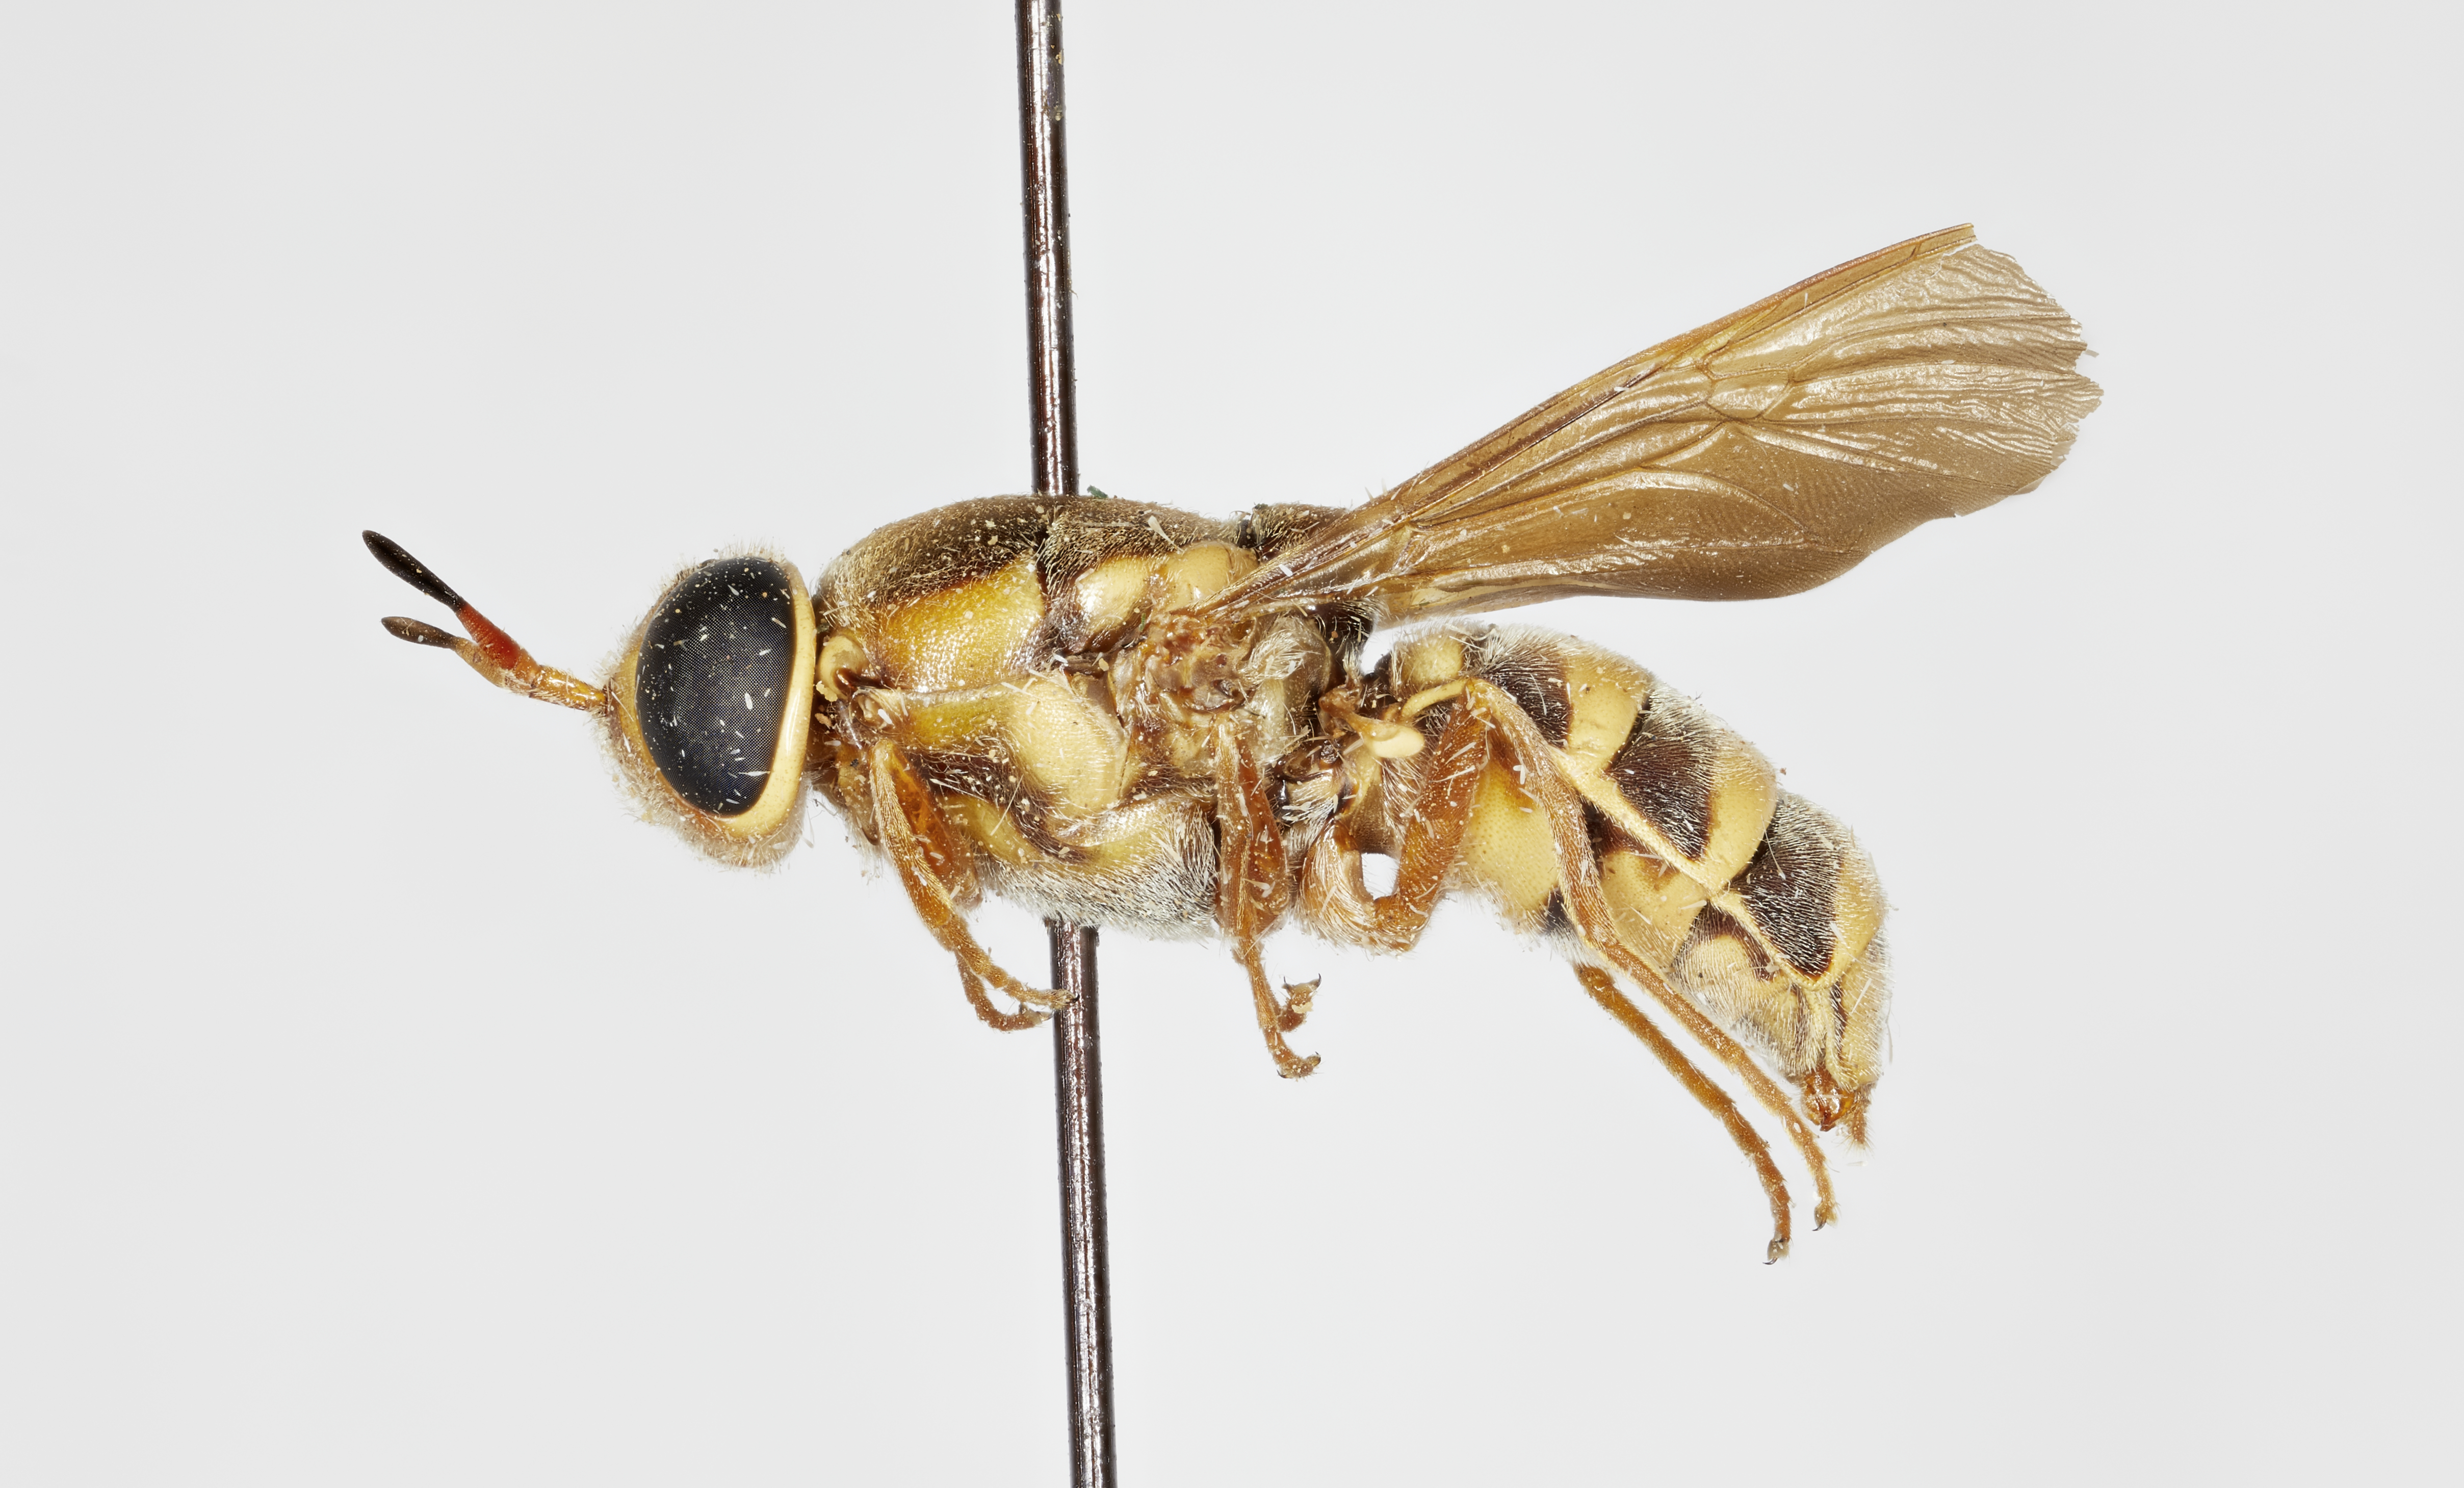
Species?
Hermetia hunteri
